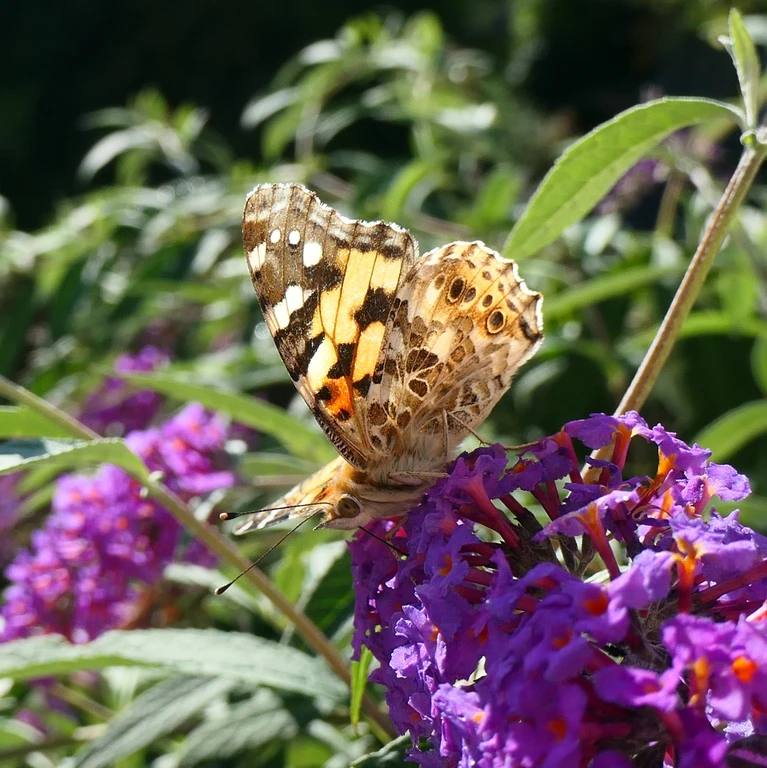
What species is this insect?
Vanessa cardui
